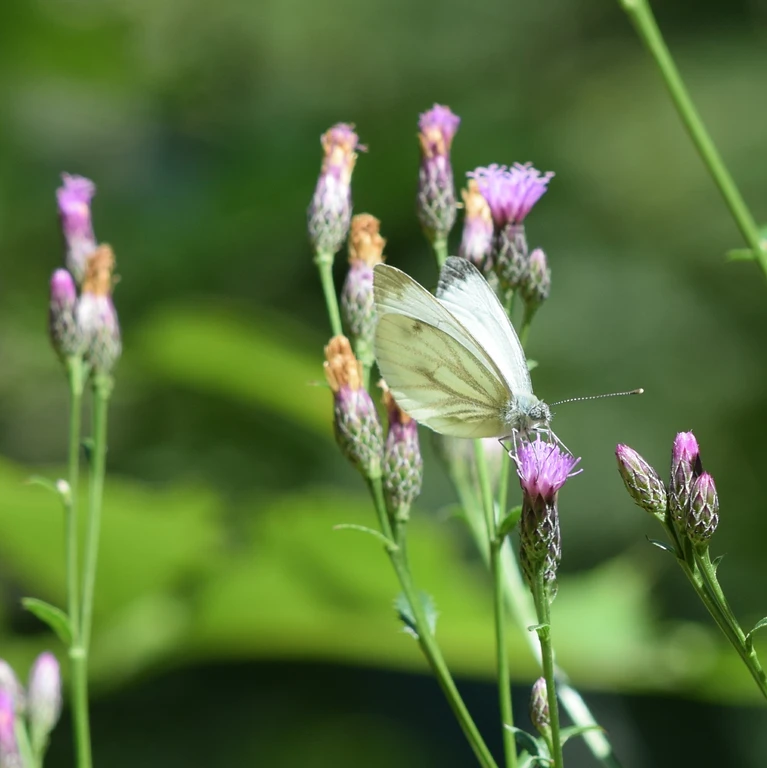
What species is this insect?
Pieris napi
